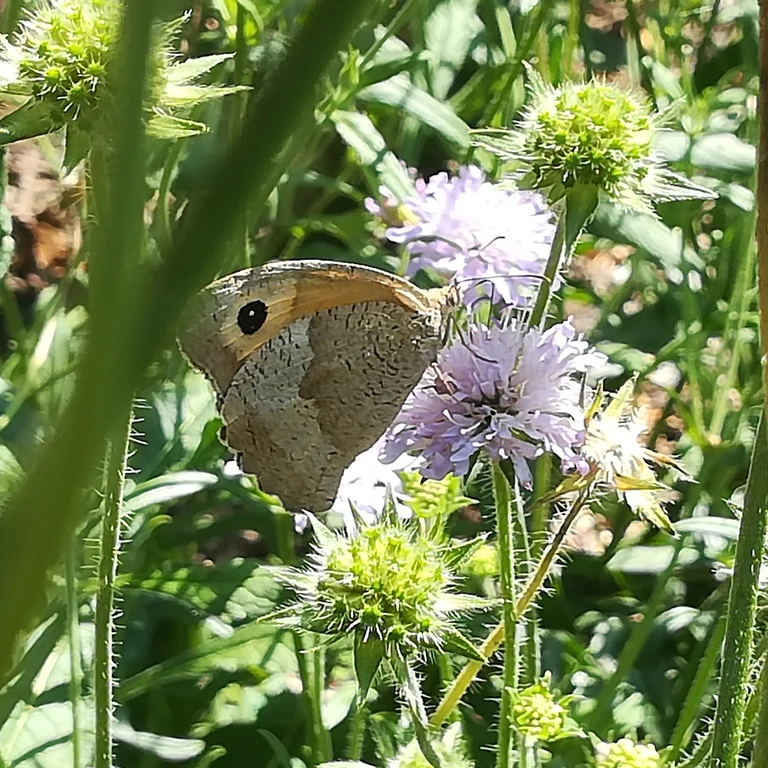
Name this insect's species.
Maniola jurtina
